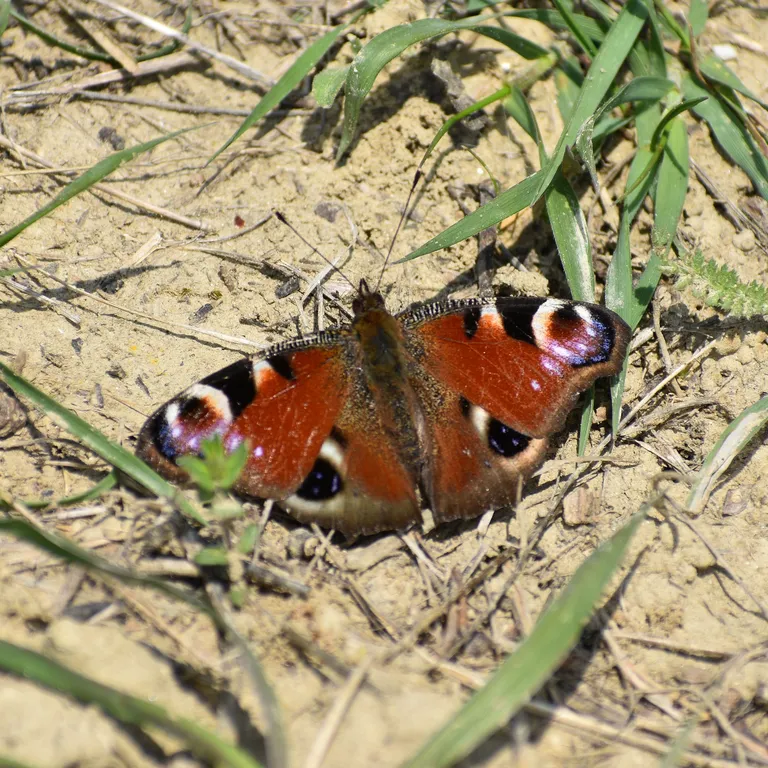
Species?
Aglais io
